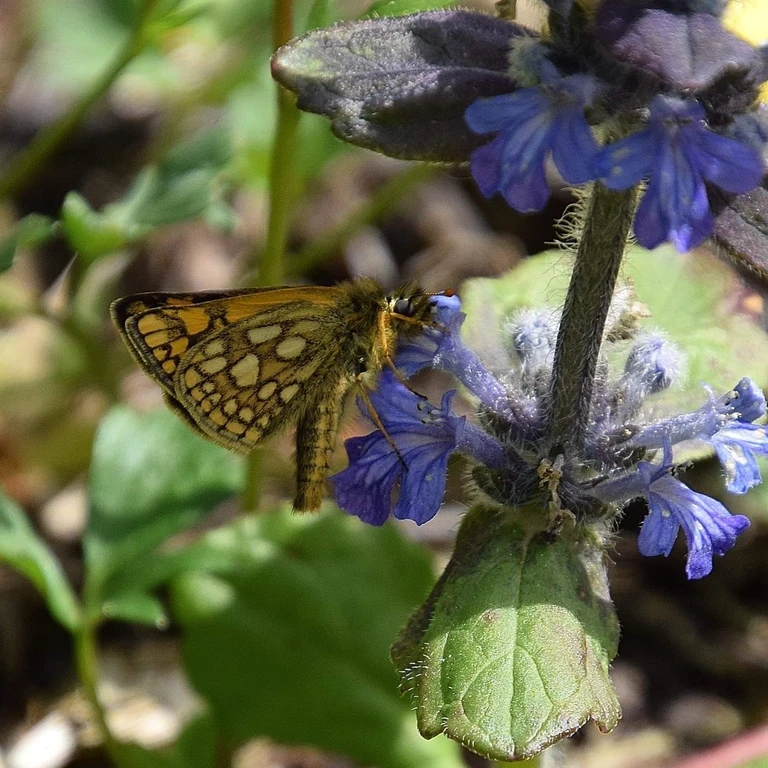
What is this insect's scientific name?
Carterocephalus palaemon
